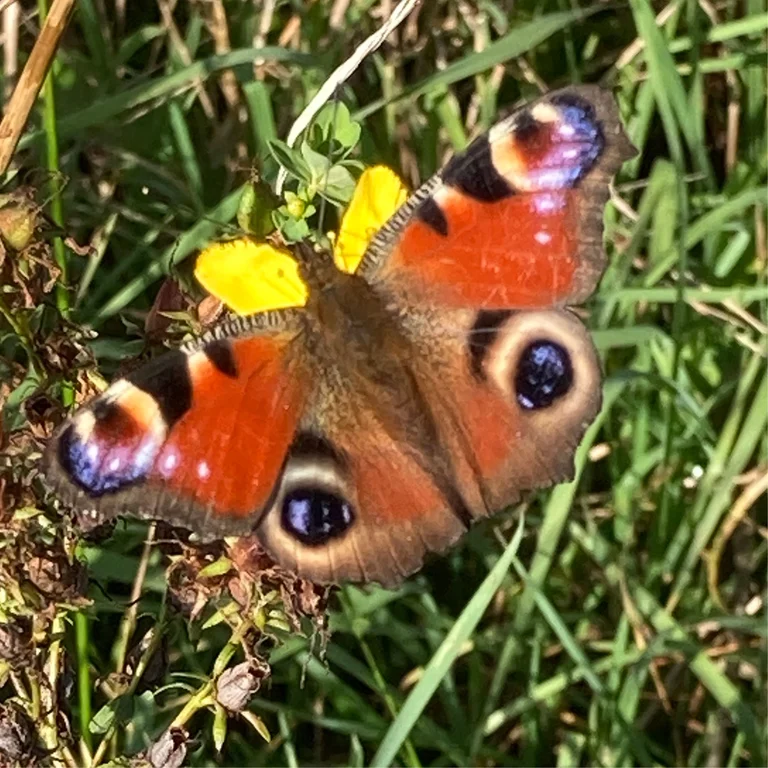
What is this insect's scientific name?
Aglais io
